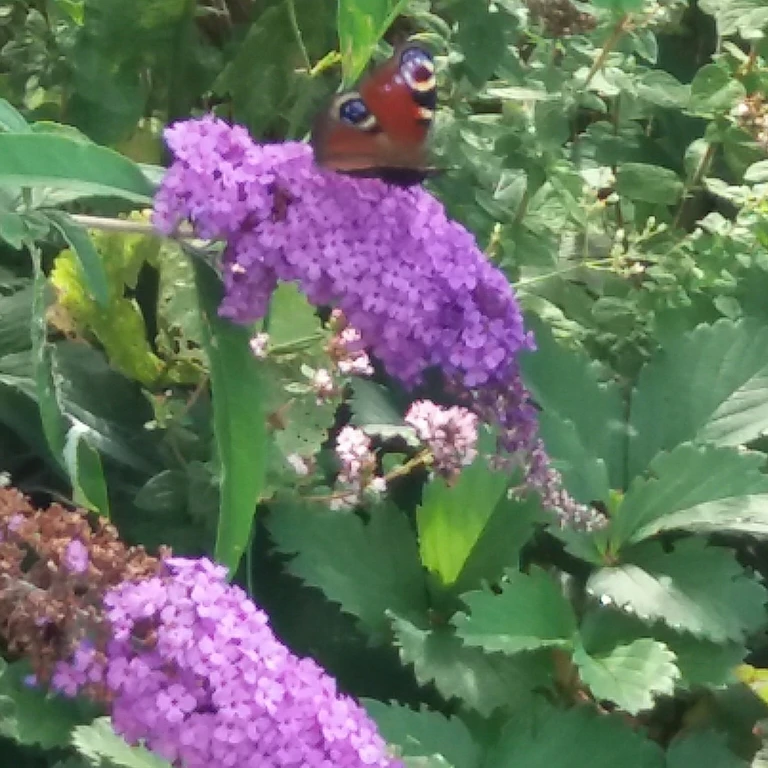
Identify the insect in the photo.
Aglais io
